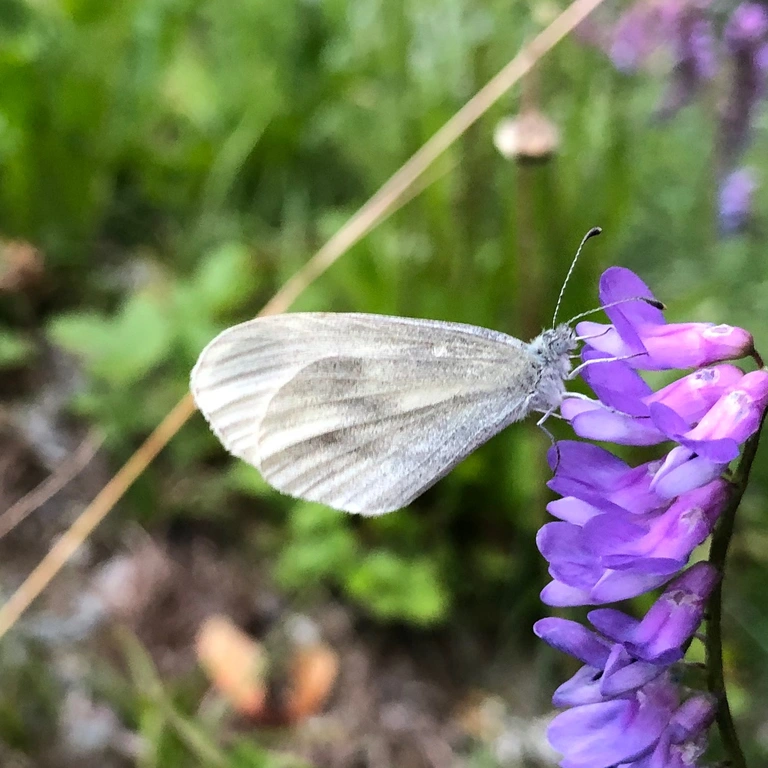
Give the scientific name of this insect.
Leptidea sinapis/juvernica
